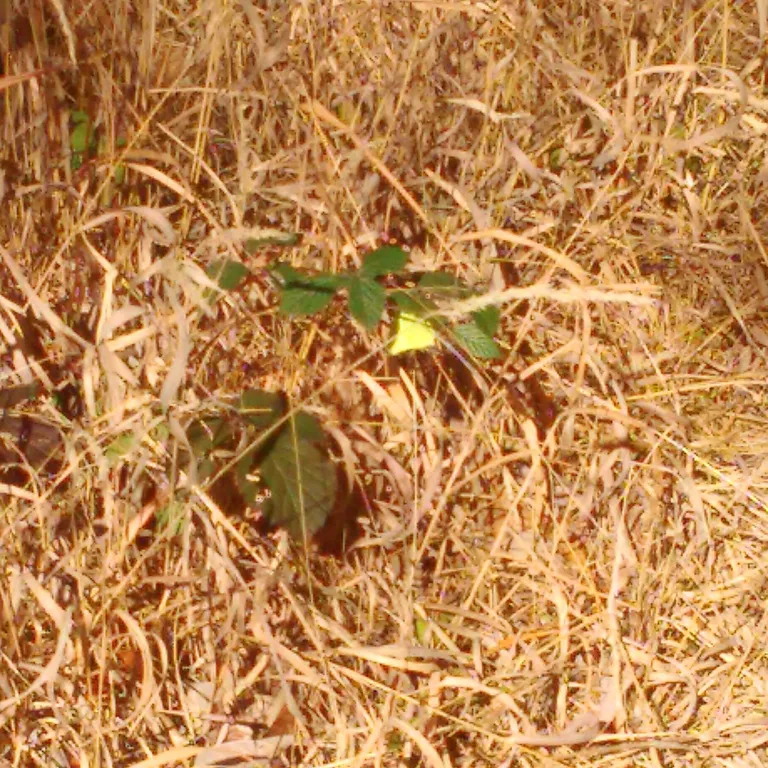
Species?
Gonepteryx rhamni
